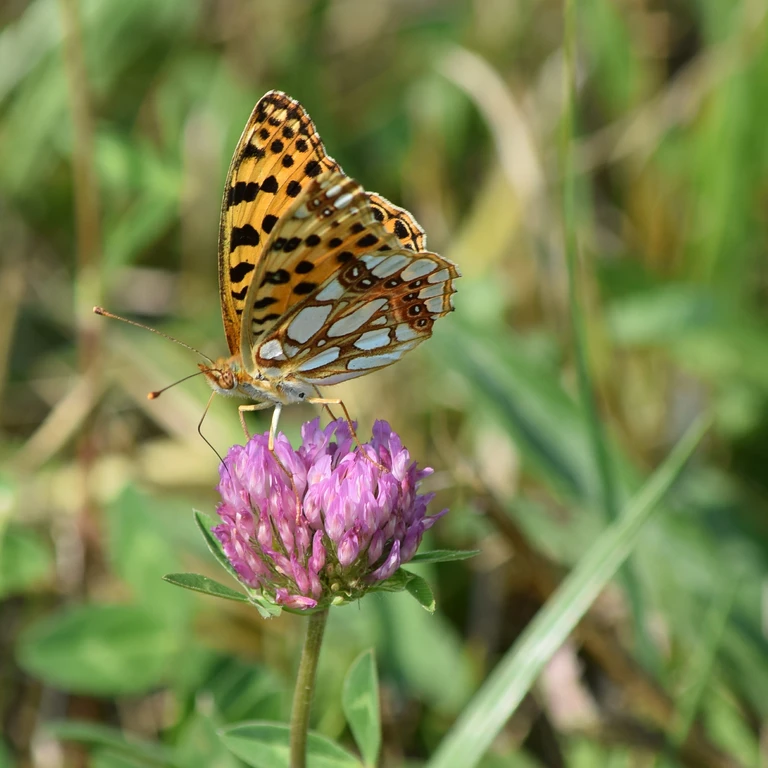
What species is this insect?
Issoria lathonia
